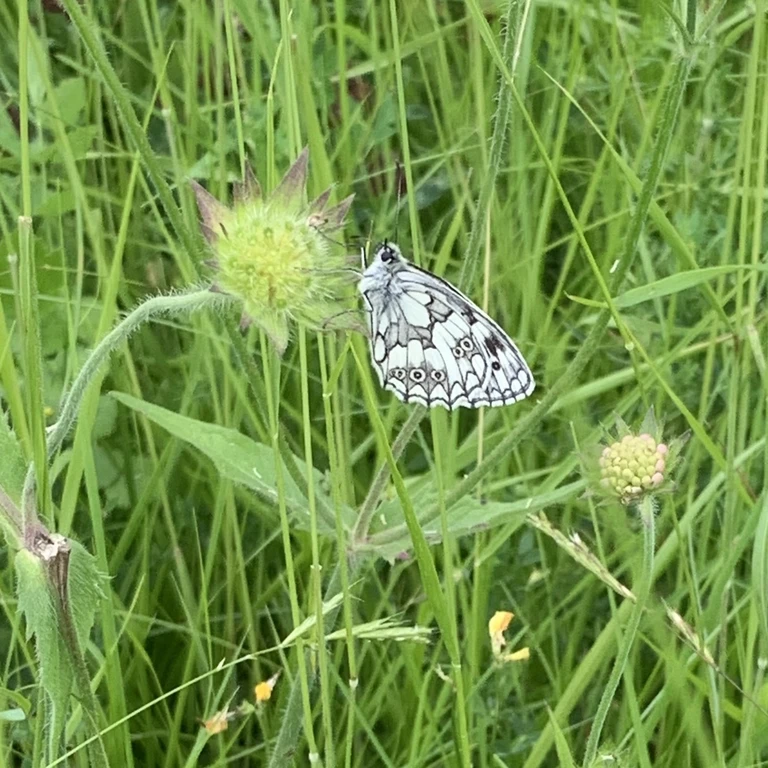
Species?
Melanargia galathea
